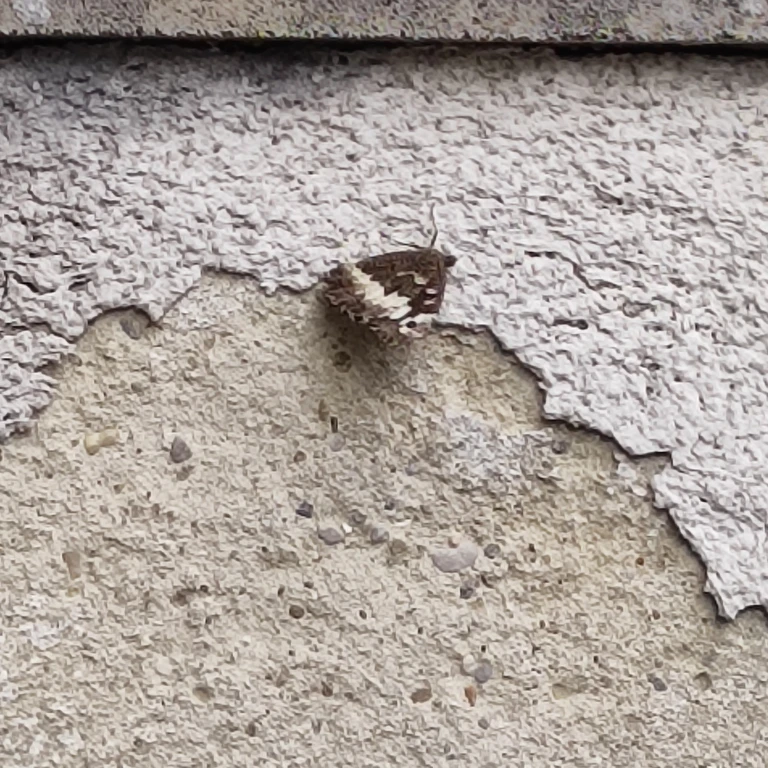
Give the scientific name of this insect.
Brintesia circe
